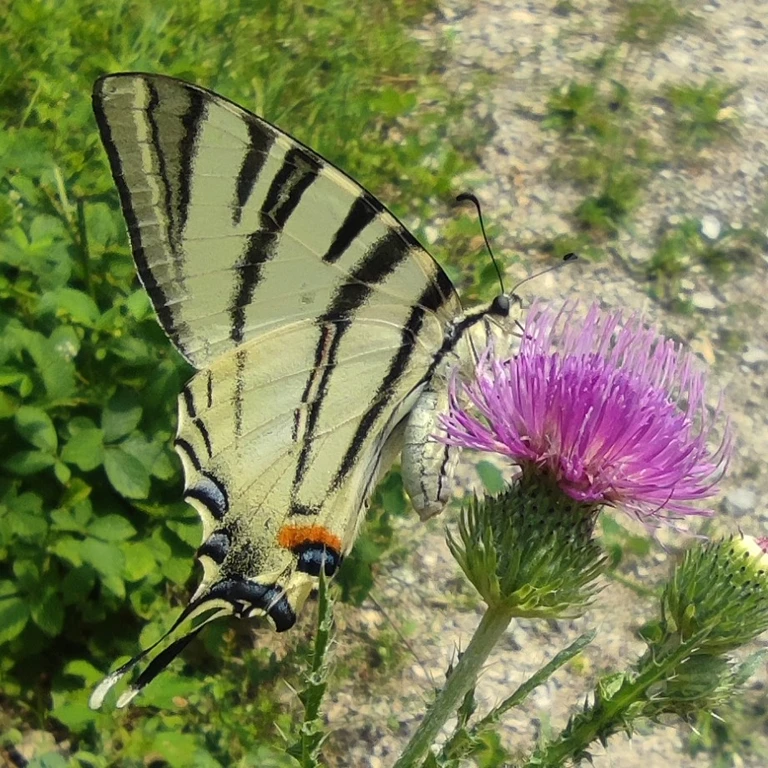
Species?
Iphiclides podalirius
